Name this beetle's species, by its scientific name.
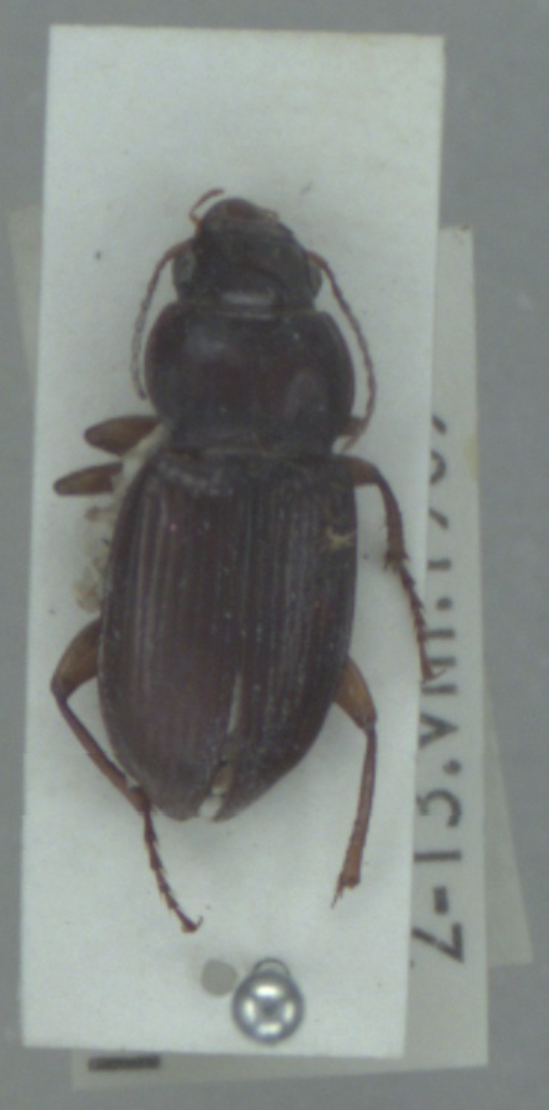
Amara aulica
